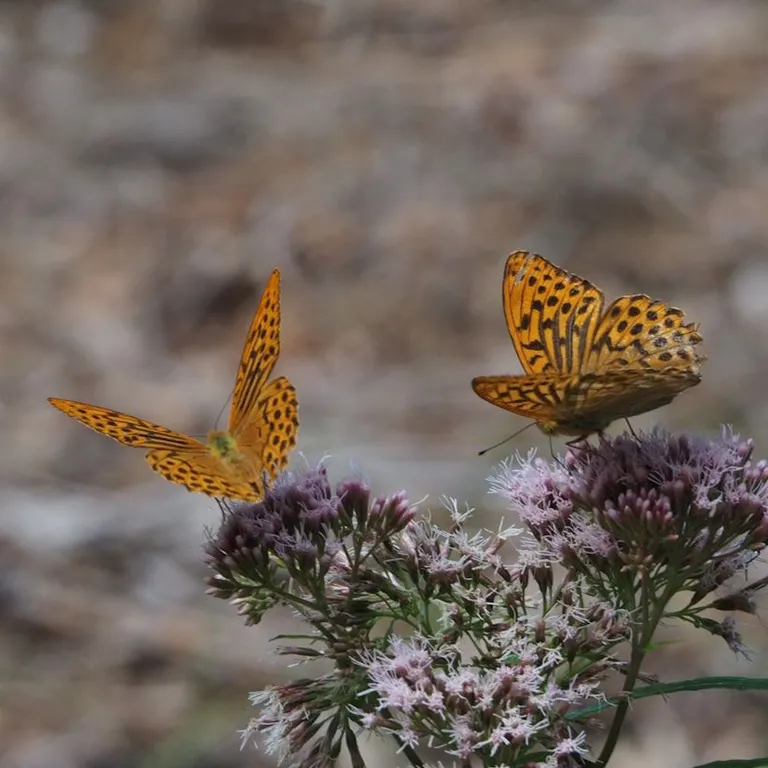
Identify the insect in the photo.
Argynnis paphia
